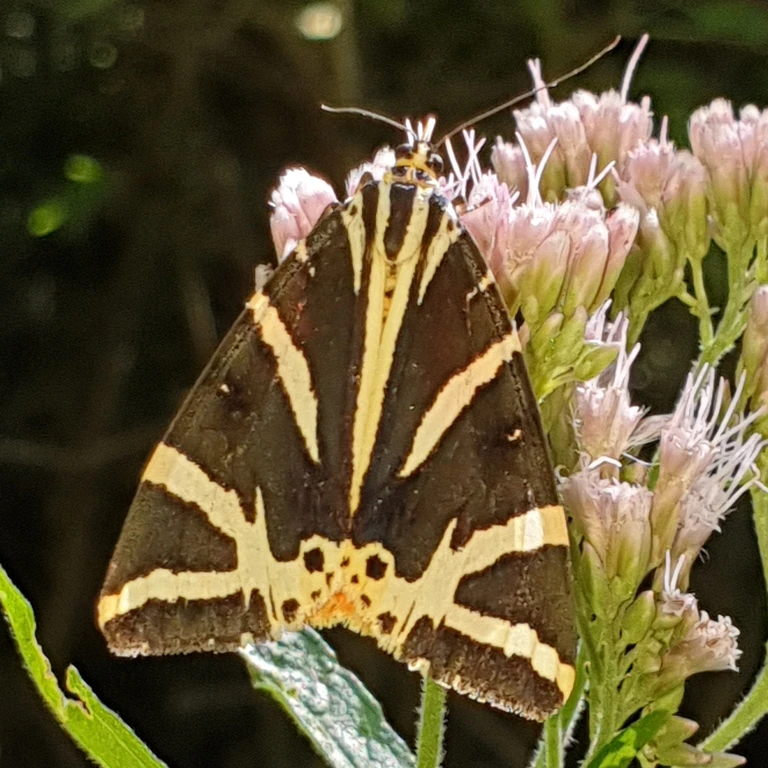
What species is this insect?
Euplagia quadripunctaria
